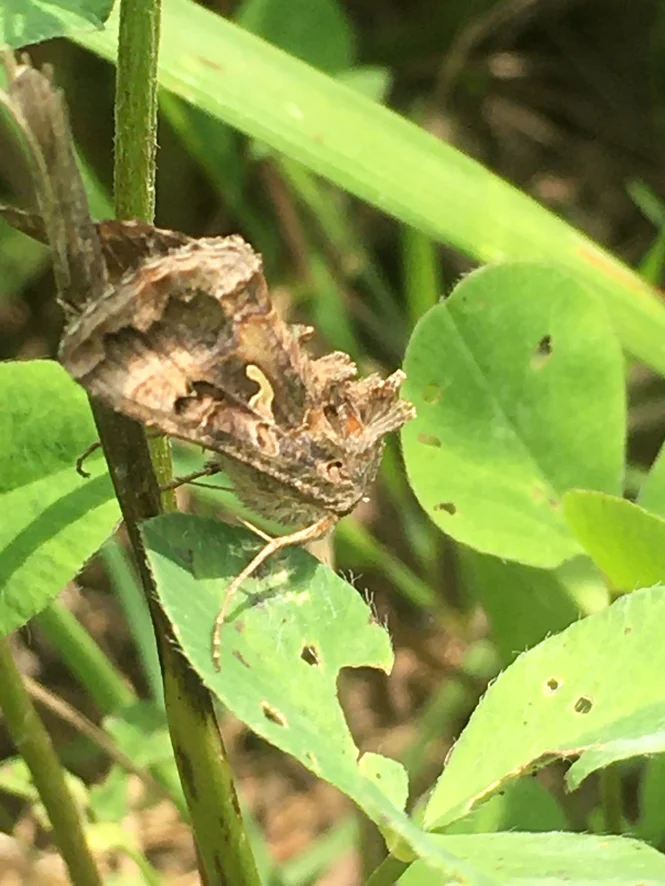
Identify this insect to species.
Autographa gamma
